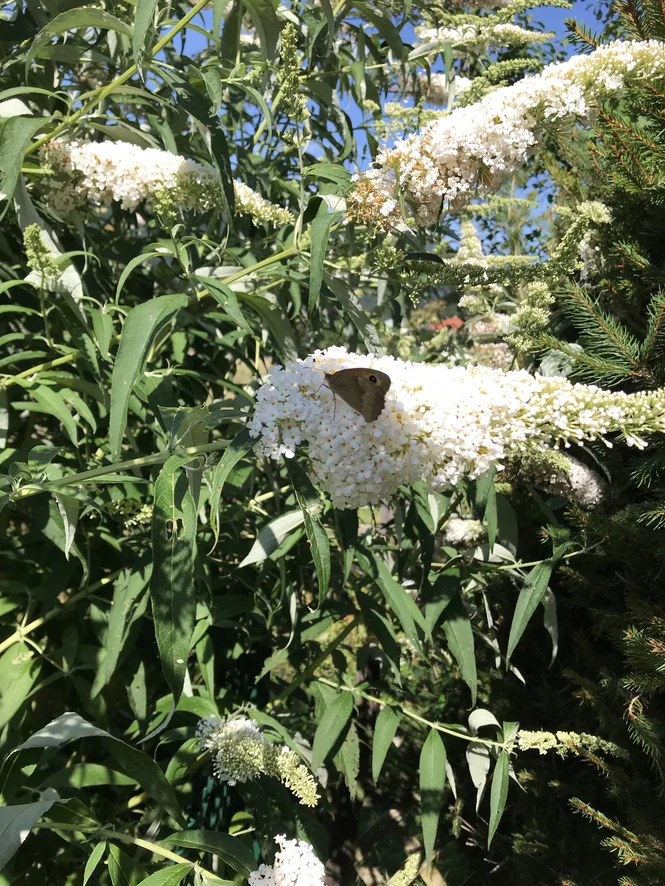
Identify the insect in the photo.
Maniola jurtina
